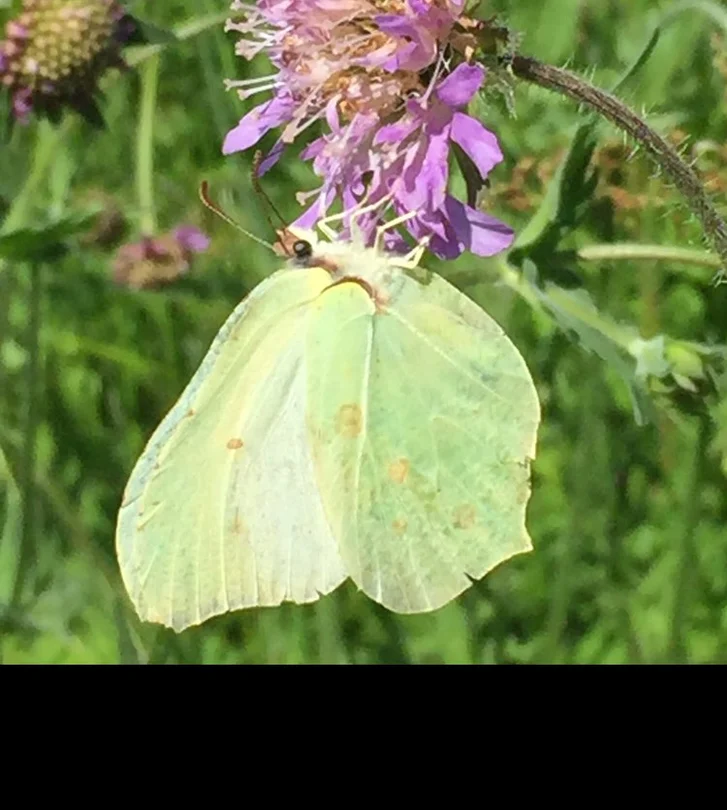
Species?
Gonepteryx rhamni
